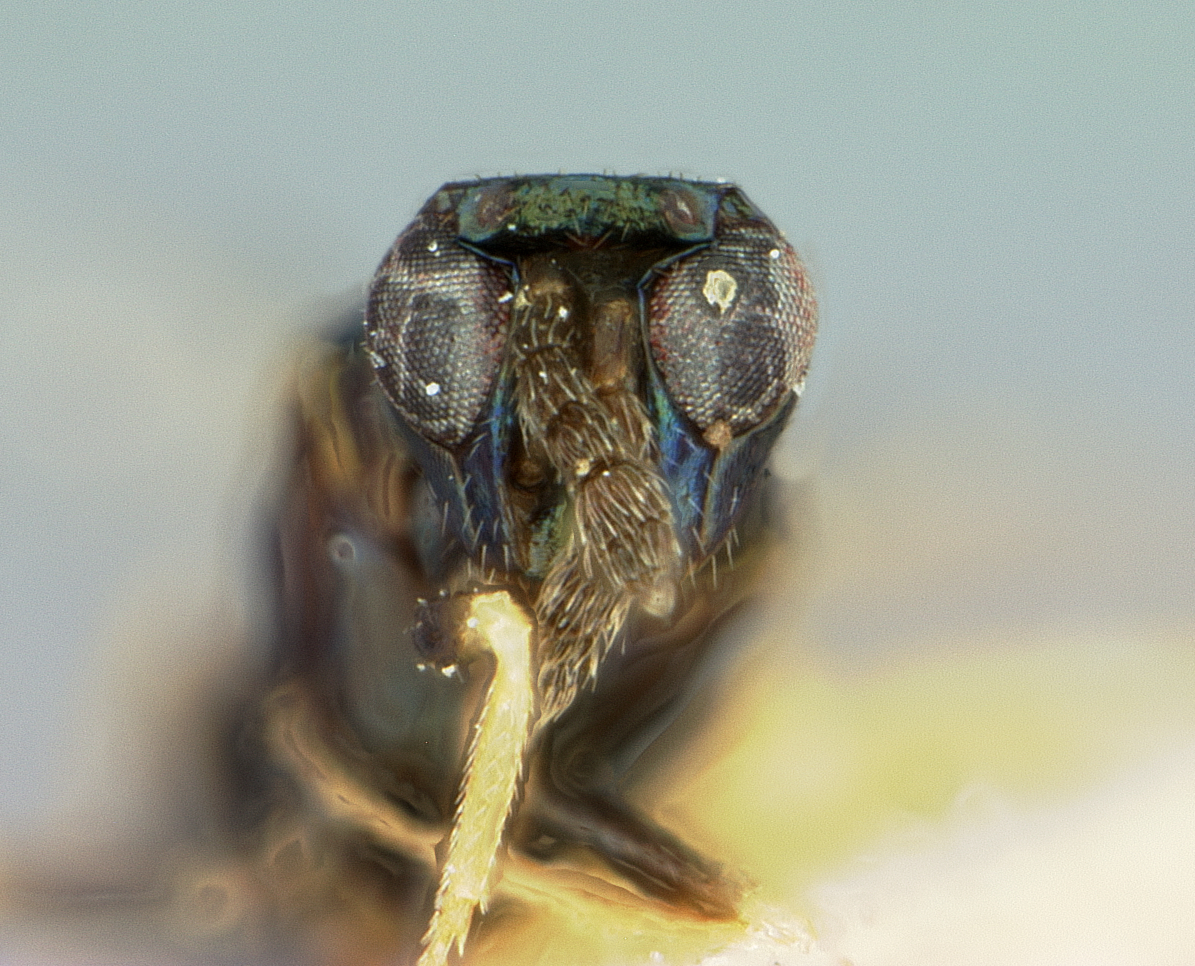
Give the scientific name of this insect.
Aprostocetus americanus
